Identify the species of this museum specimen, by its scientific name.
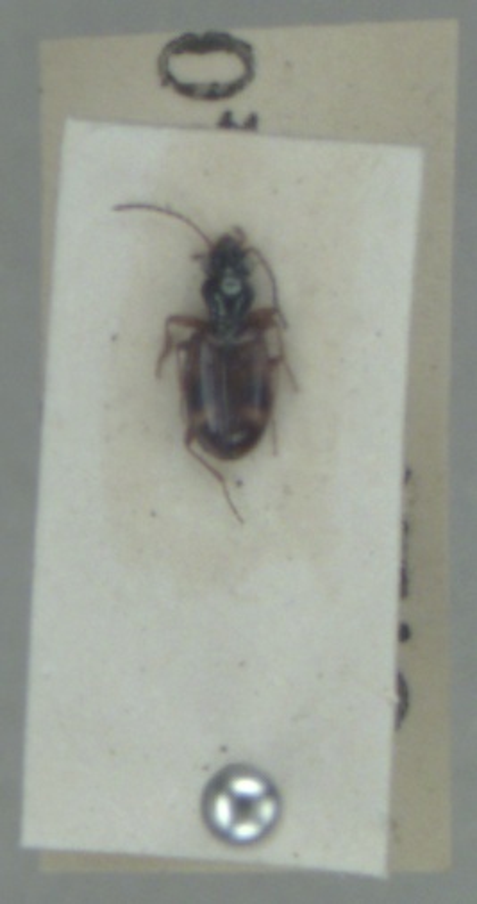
Bembidion articulatum
